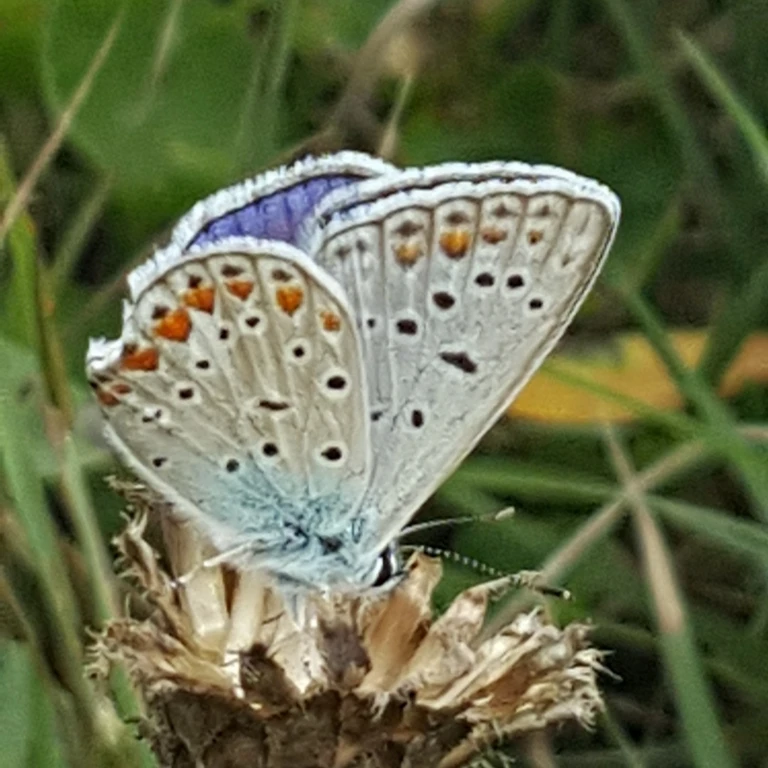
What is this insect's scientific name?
Polyommatus icarus
